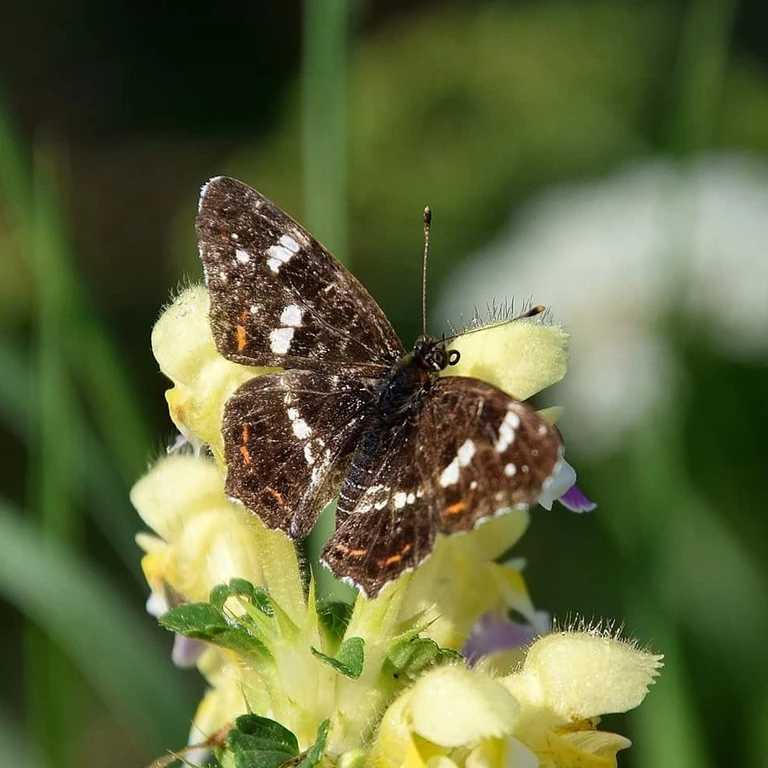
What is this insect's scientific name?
Araschnia levana
